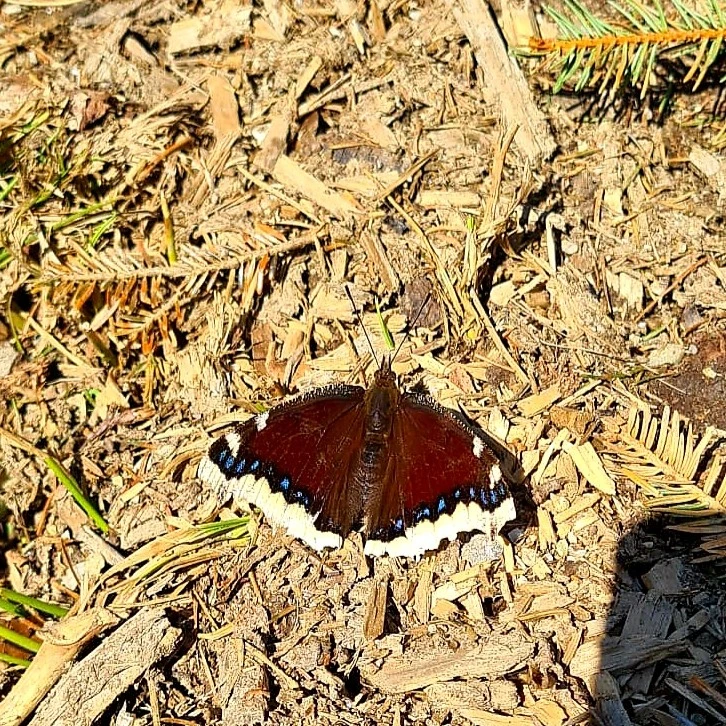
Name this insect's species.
Nymphalis antiopa
